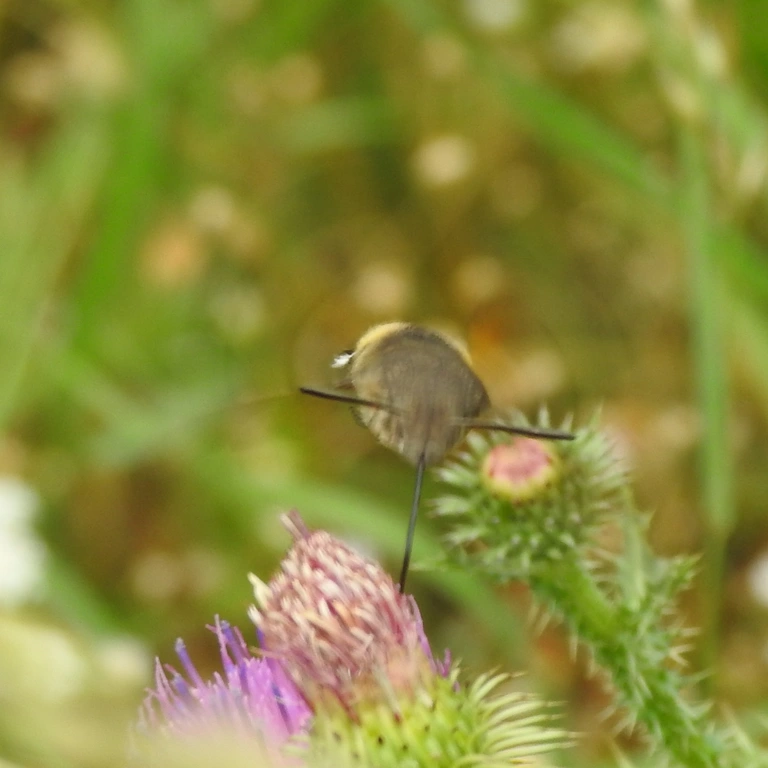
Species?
Macroglossum stellatarum
